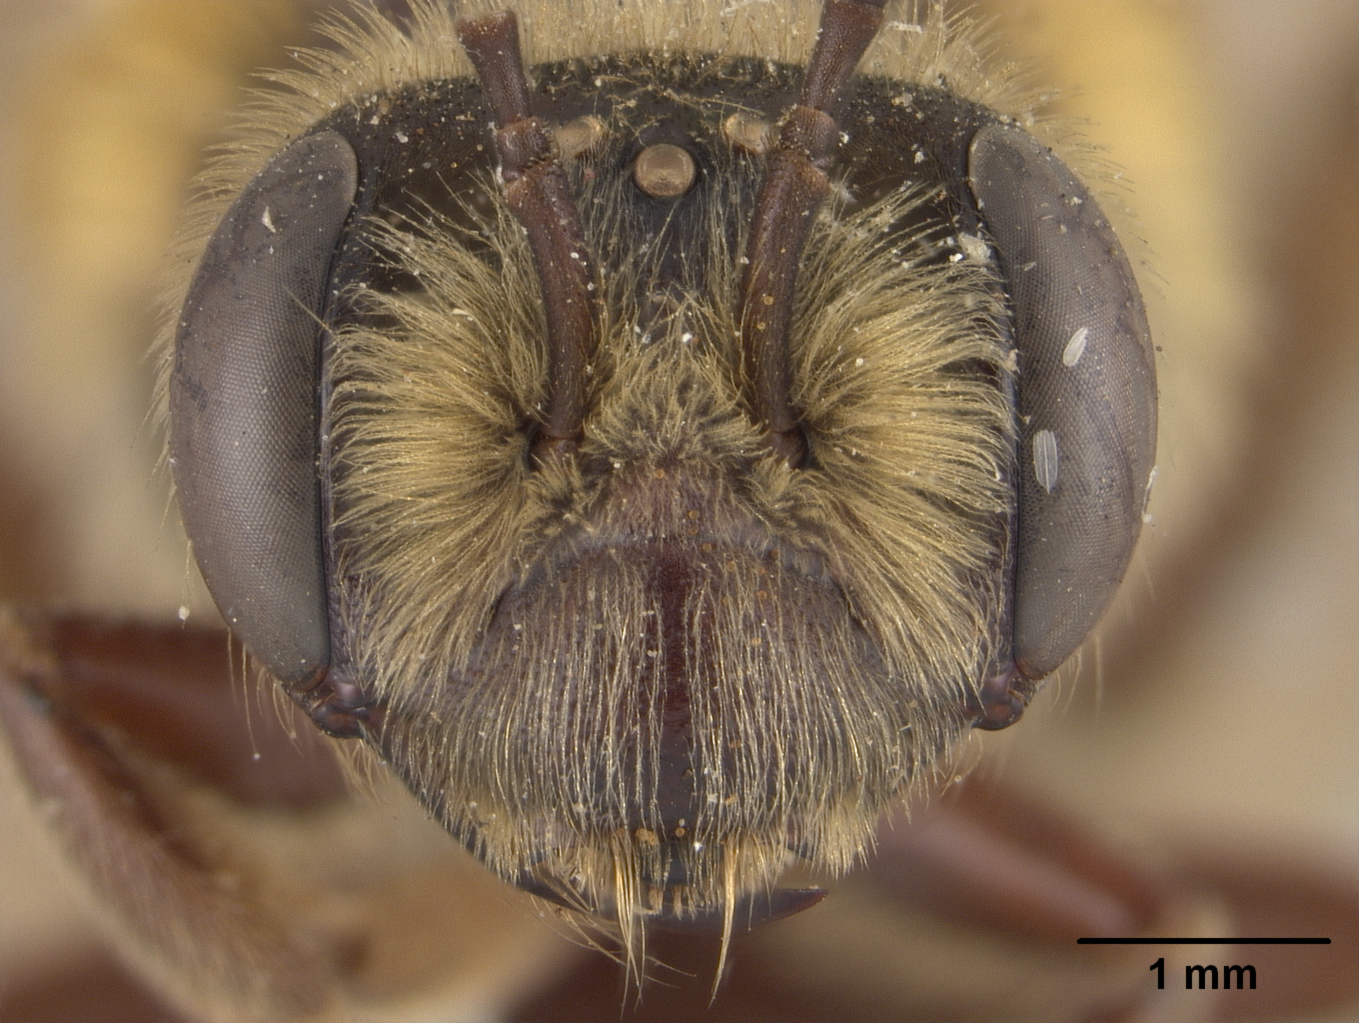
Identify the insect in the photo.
Andrena belfragei
